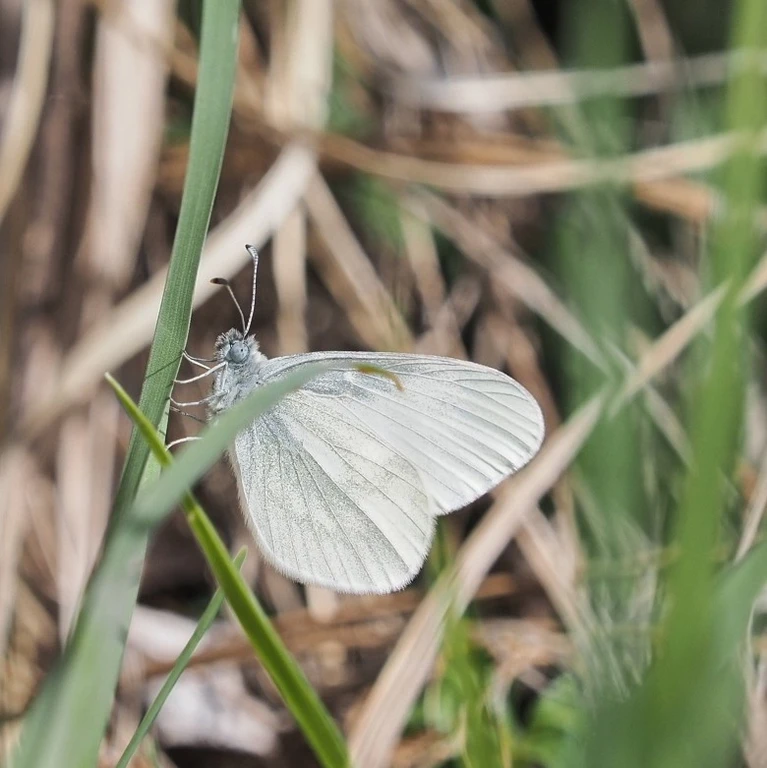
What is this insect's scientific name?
Leptidea sinapis/juvernica
